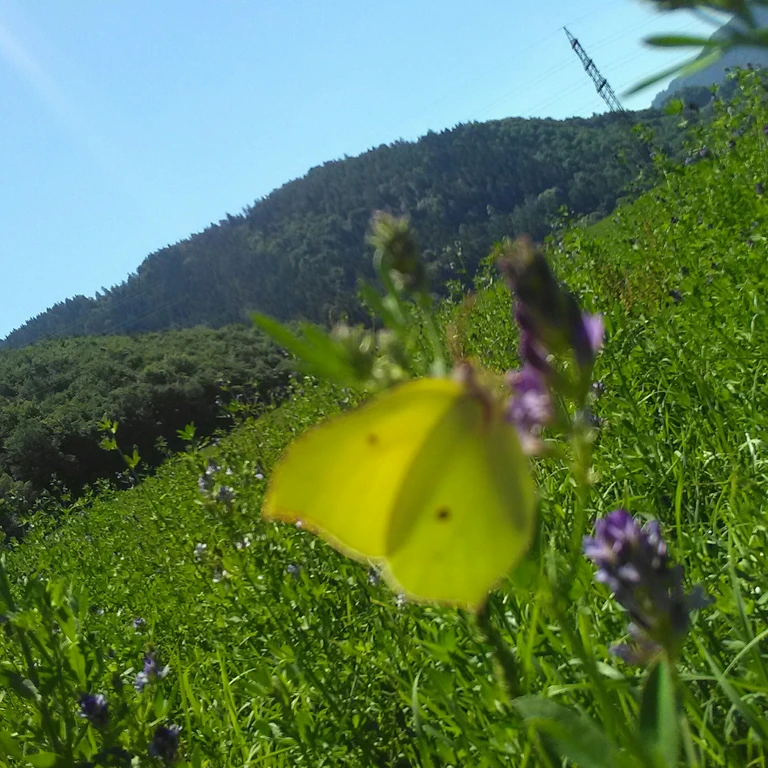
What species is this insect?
Gonepteryx rhamni
